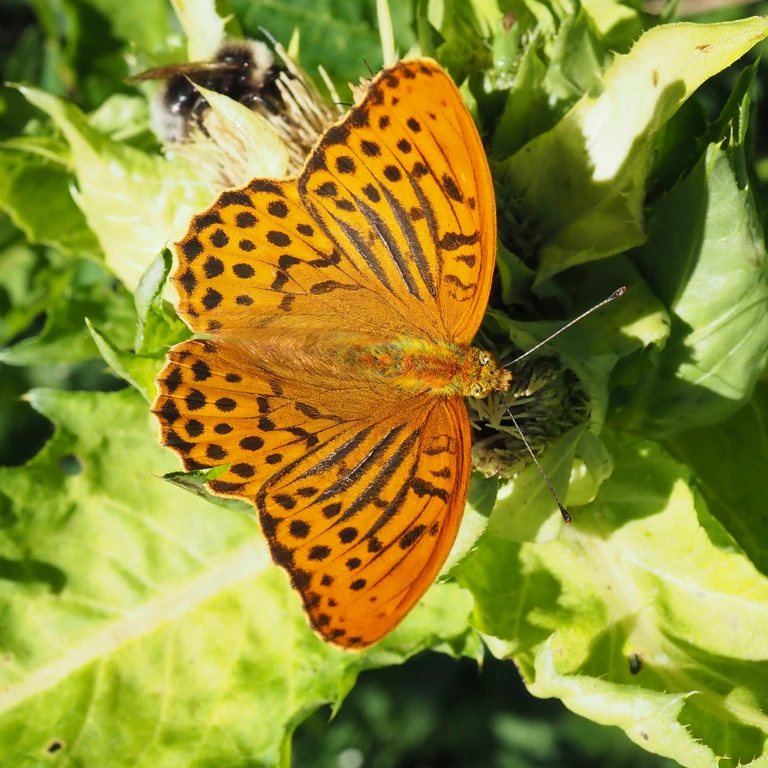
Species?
Argynnis paphia
